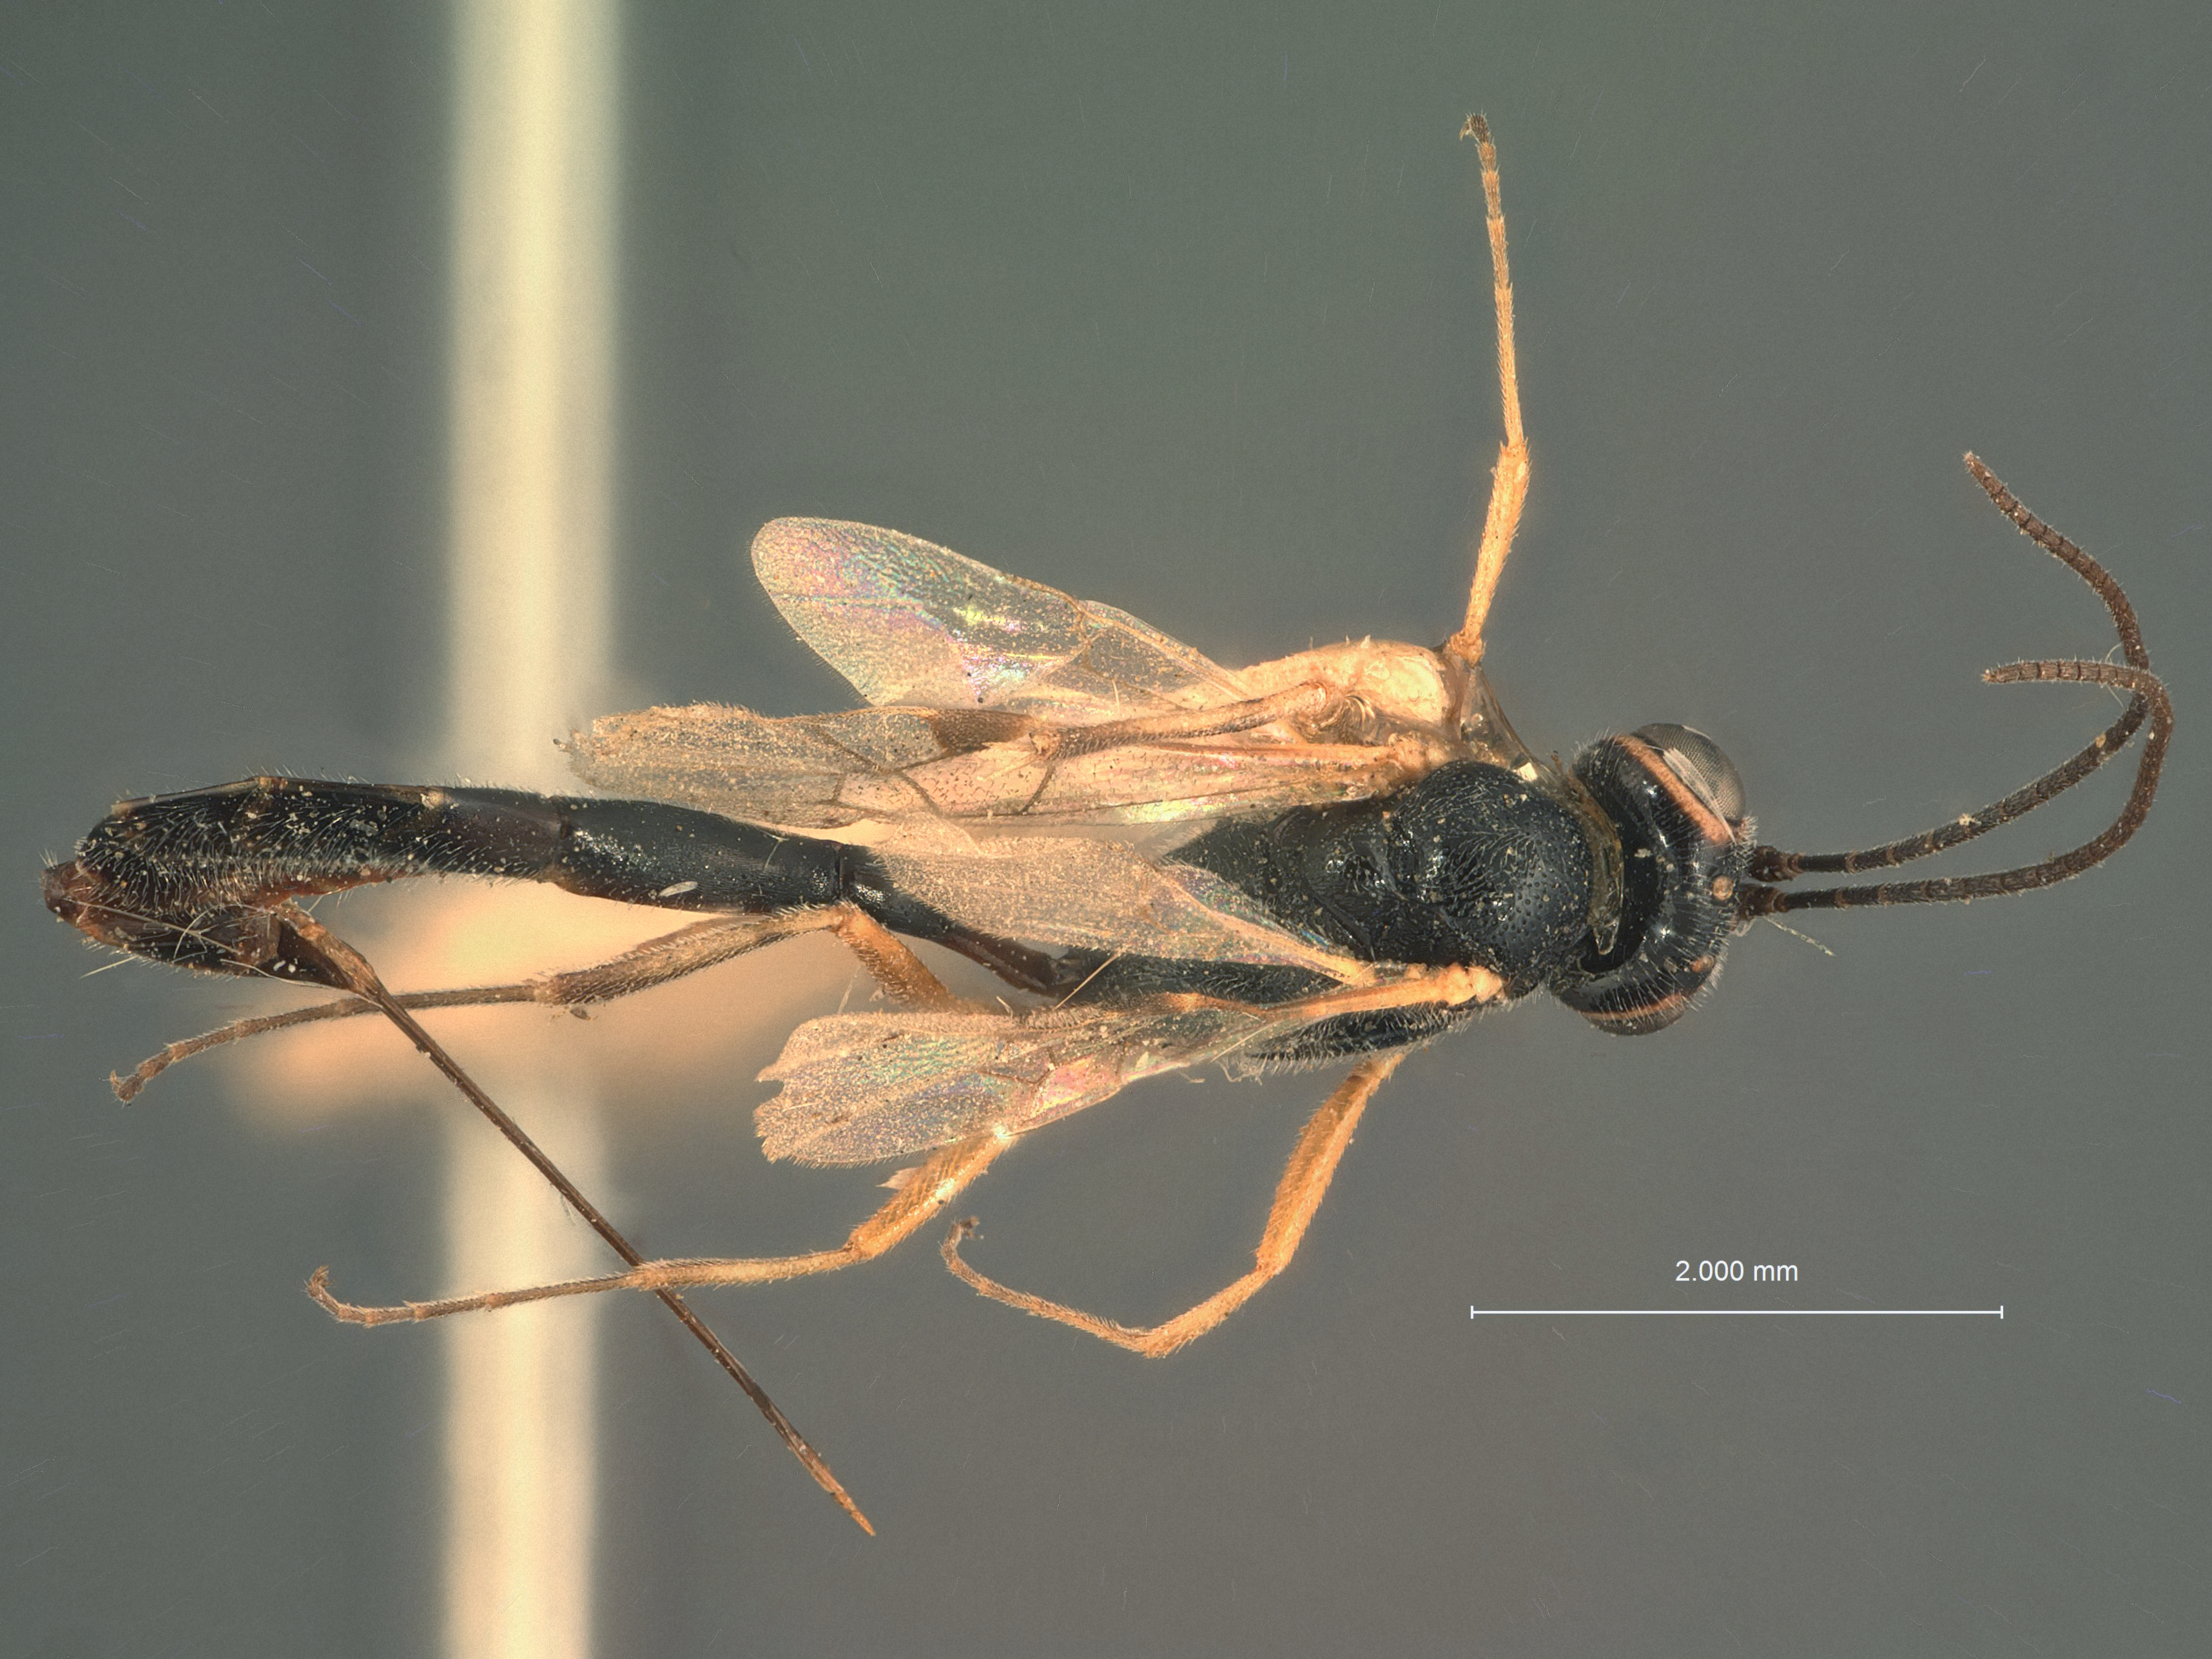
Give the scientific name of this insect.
Cremastus anomalus
